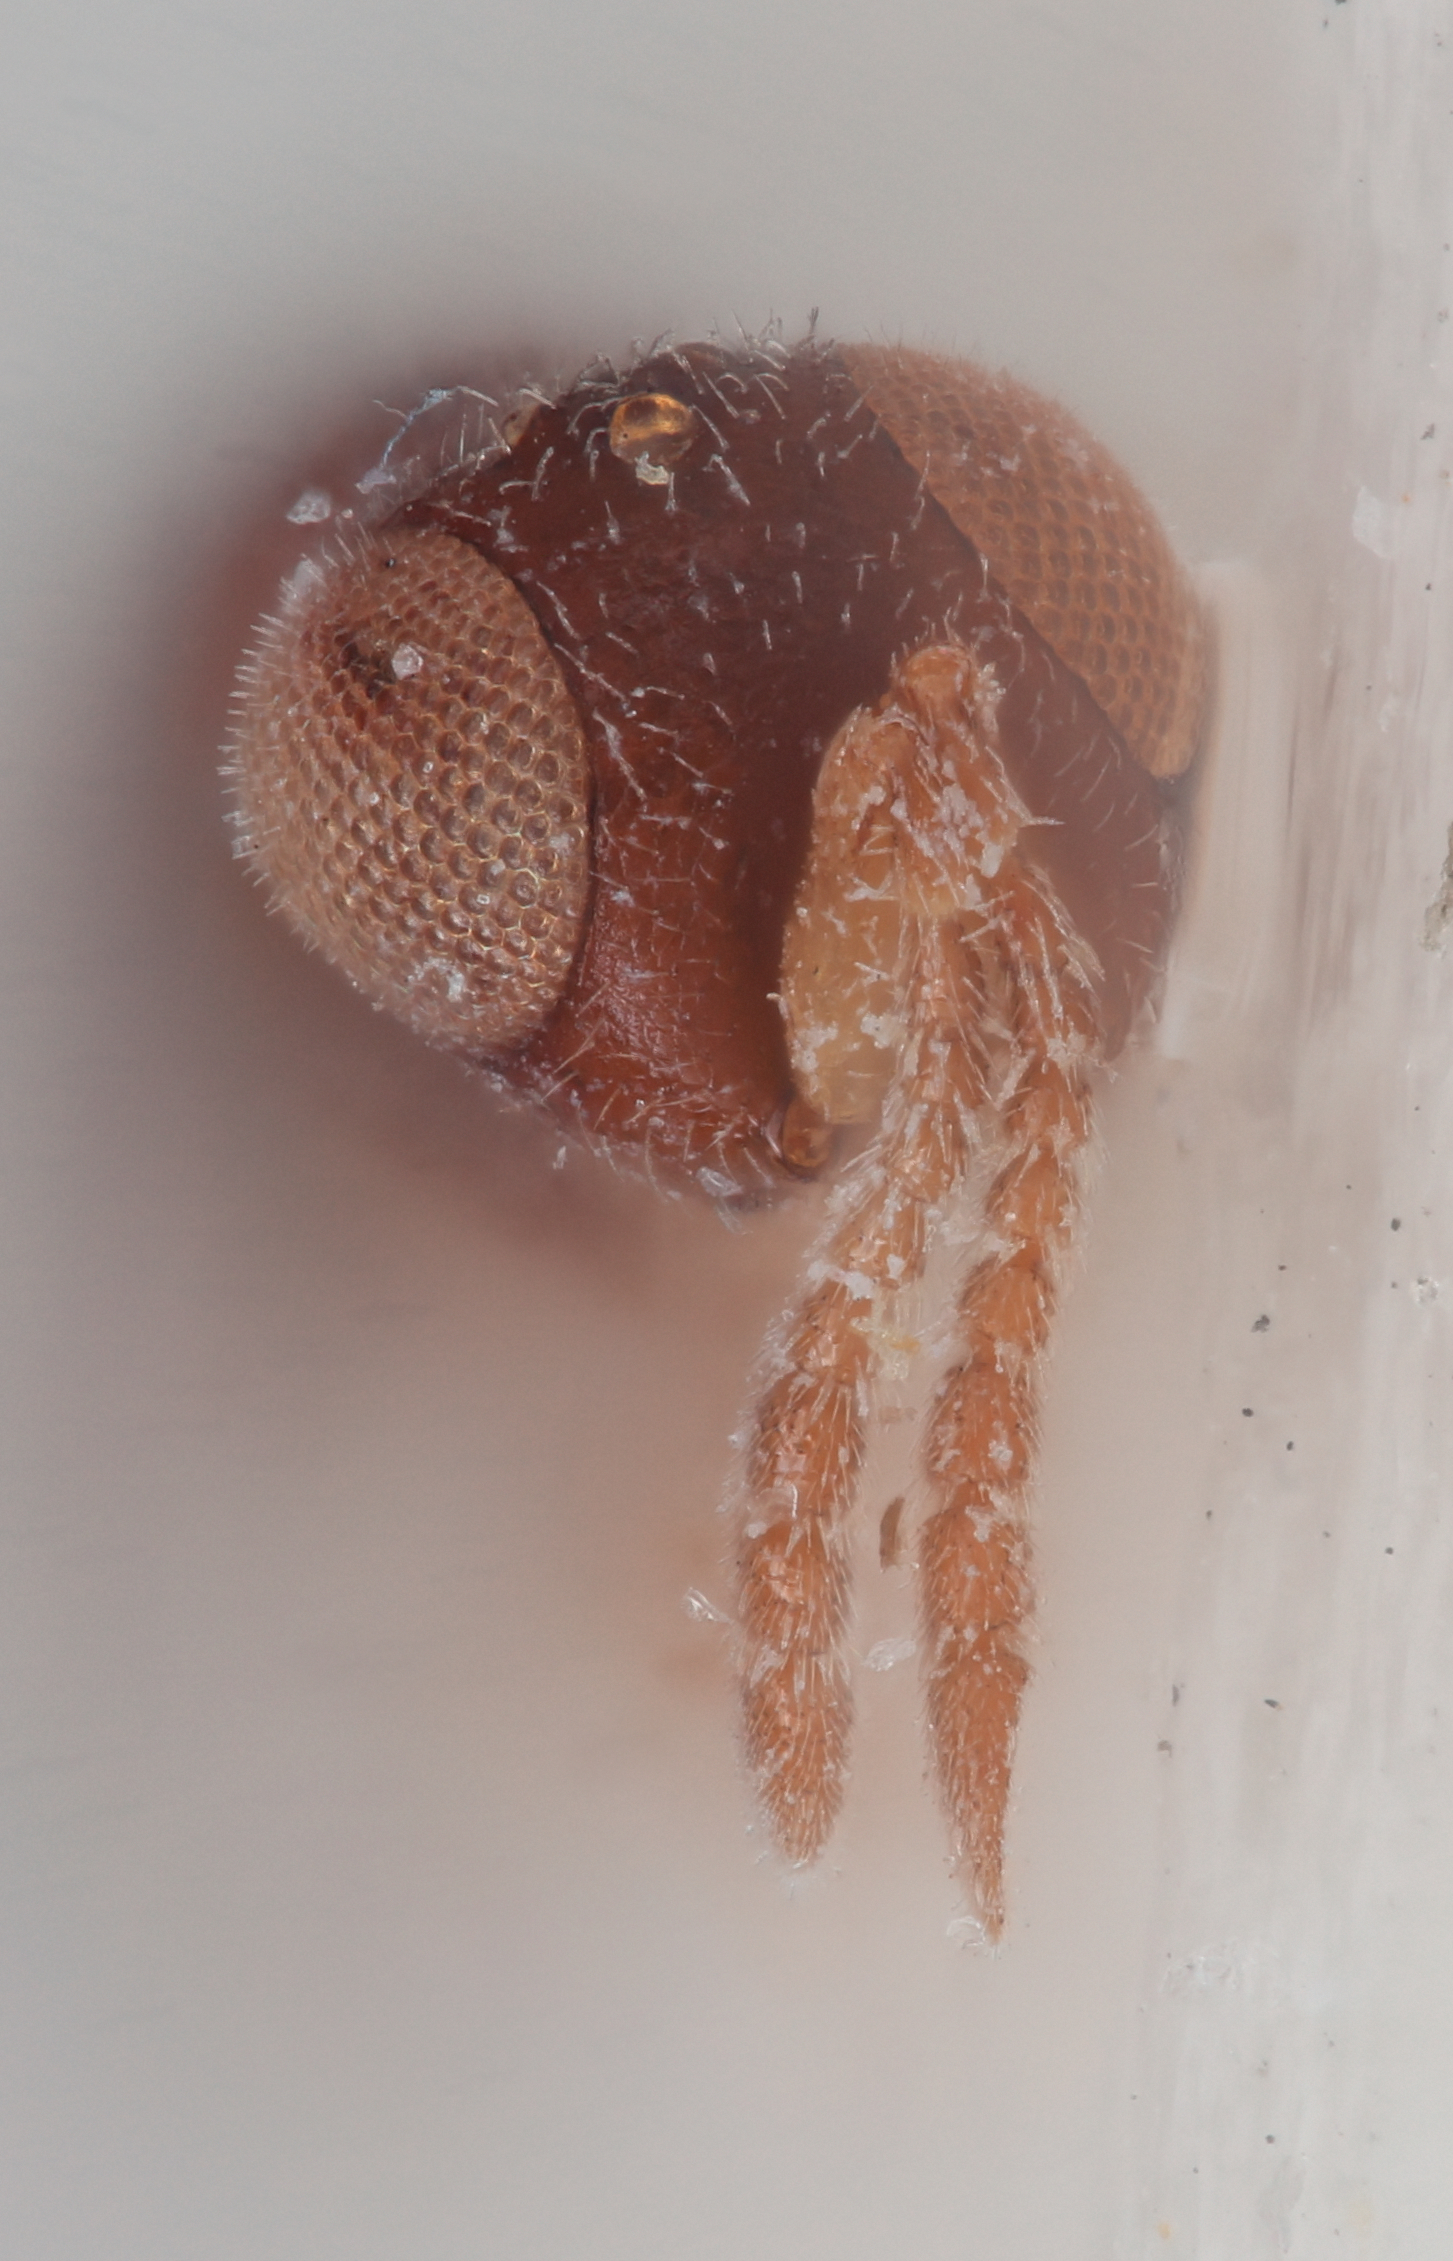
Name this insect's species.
Aphanogmus albicoxalis
